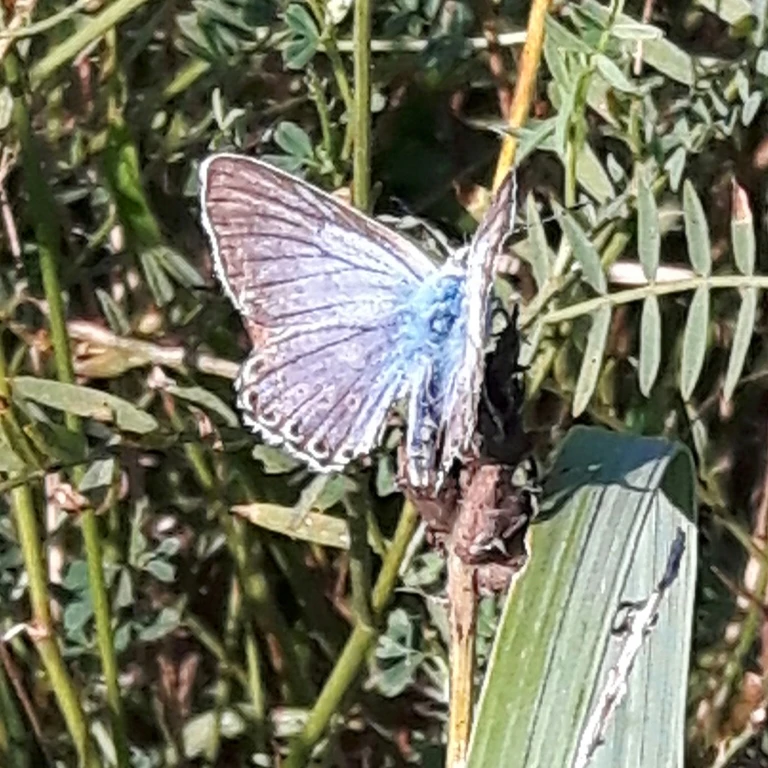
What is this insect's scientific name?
Lysandra coridon
